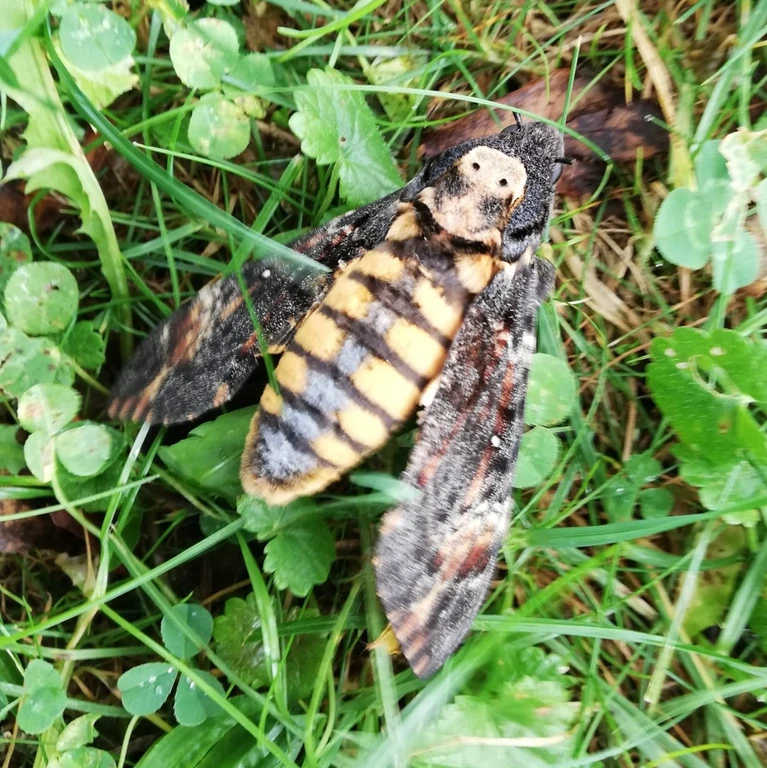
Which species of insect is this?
Acherontia atropos
